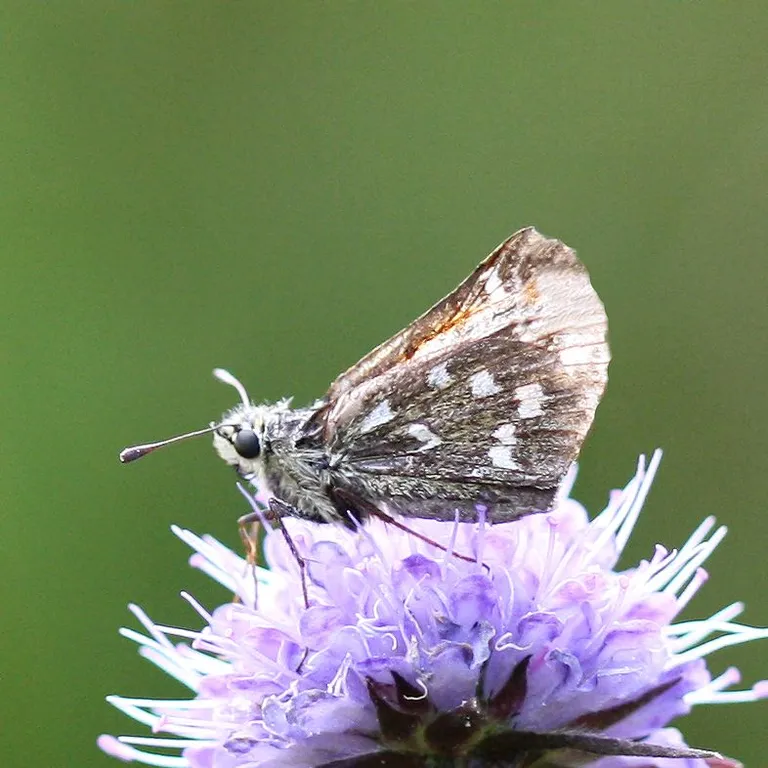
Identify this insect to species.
Hesperia comma
